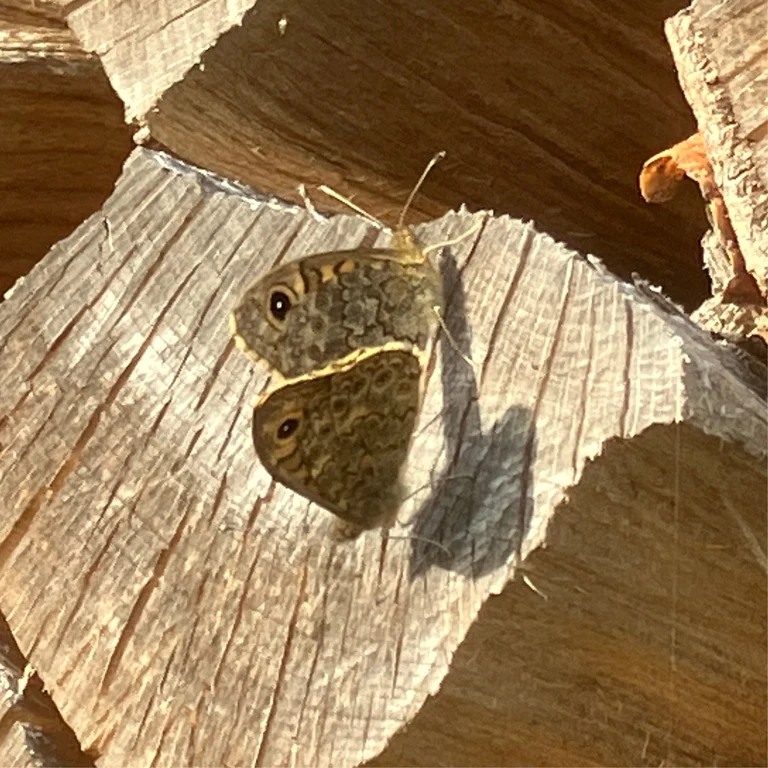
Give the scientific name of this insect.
Lasiommata megera (also Pararge megera)
